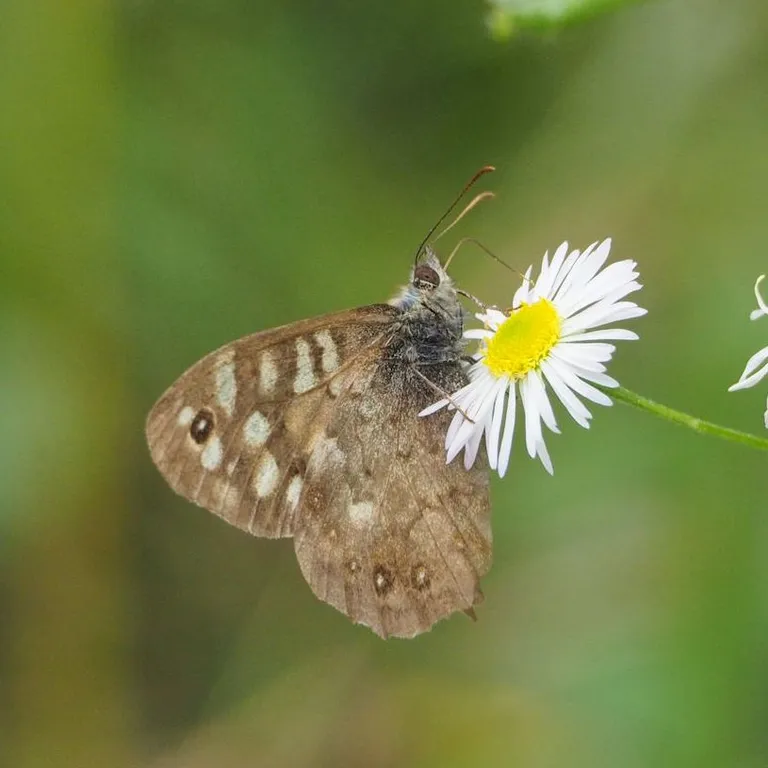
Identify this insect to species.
Pararge aegeria
